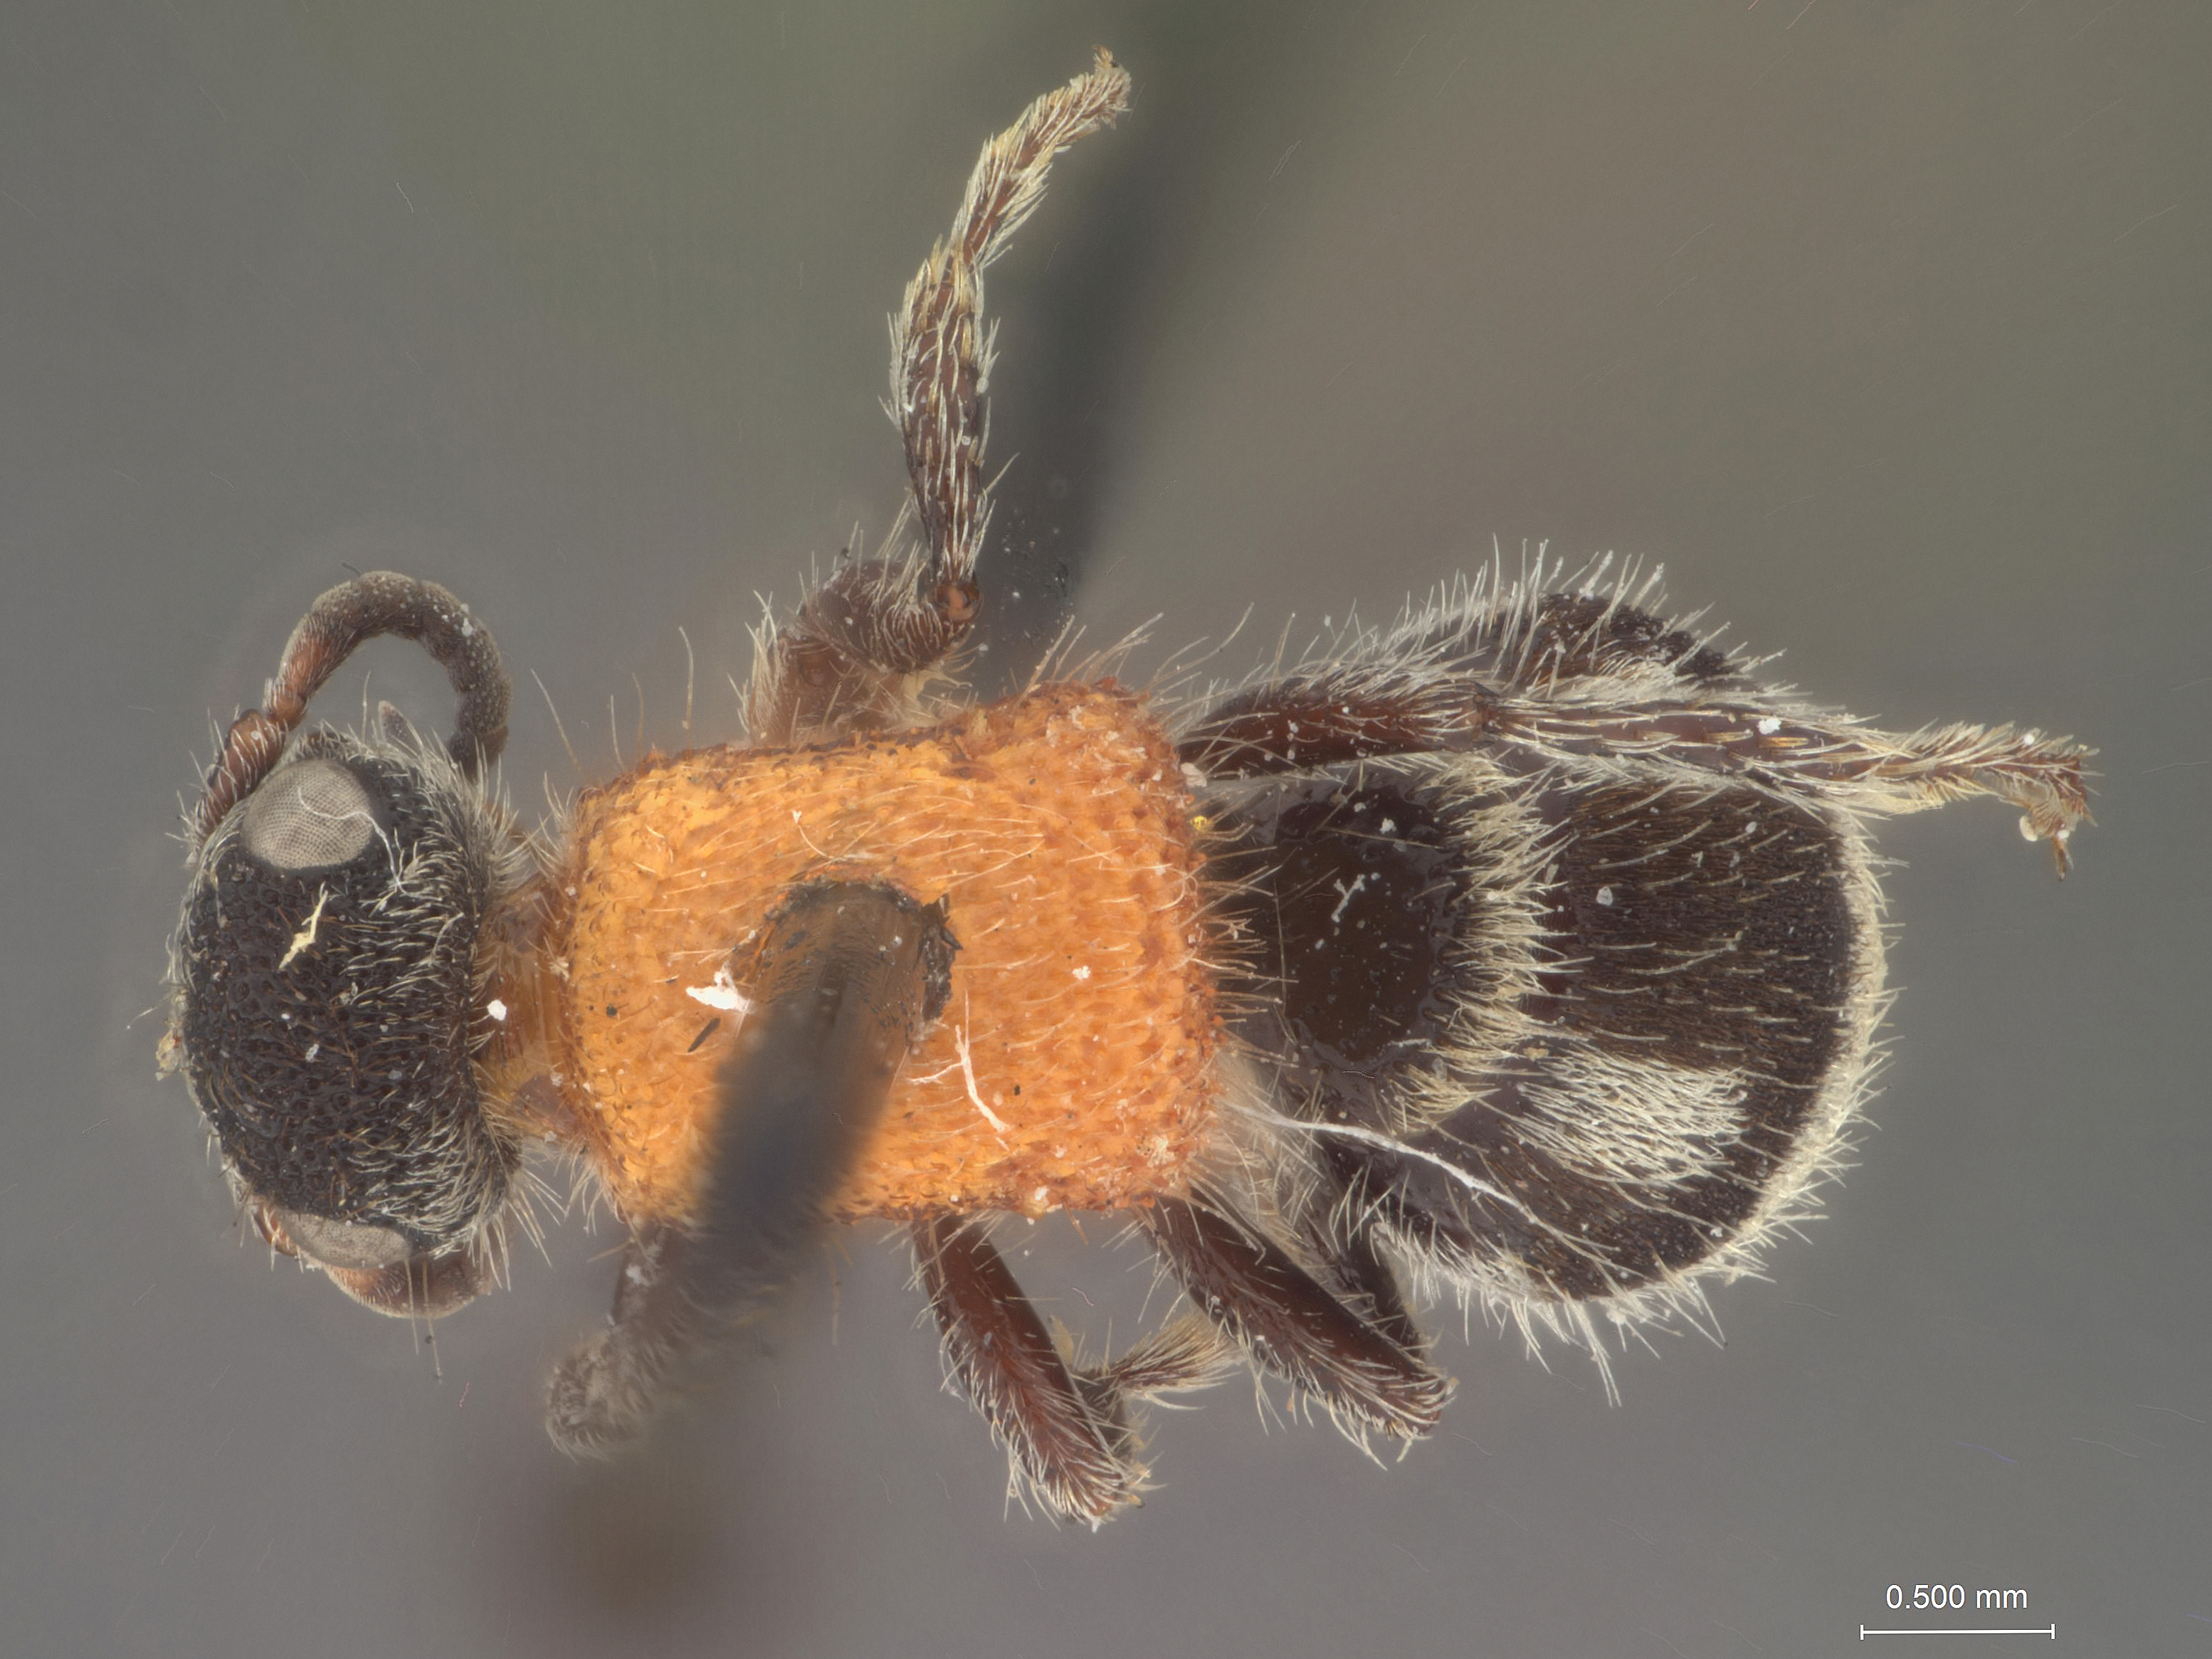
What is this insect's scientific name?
Timulla harpagata
